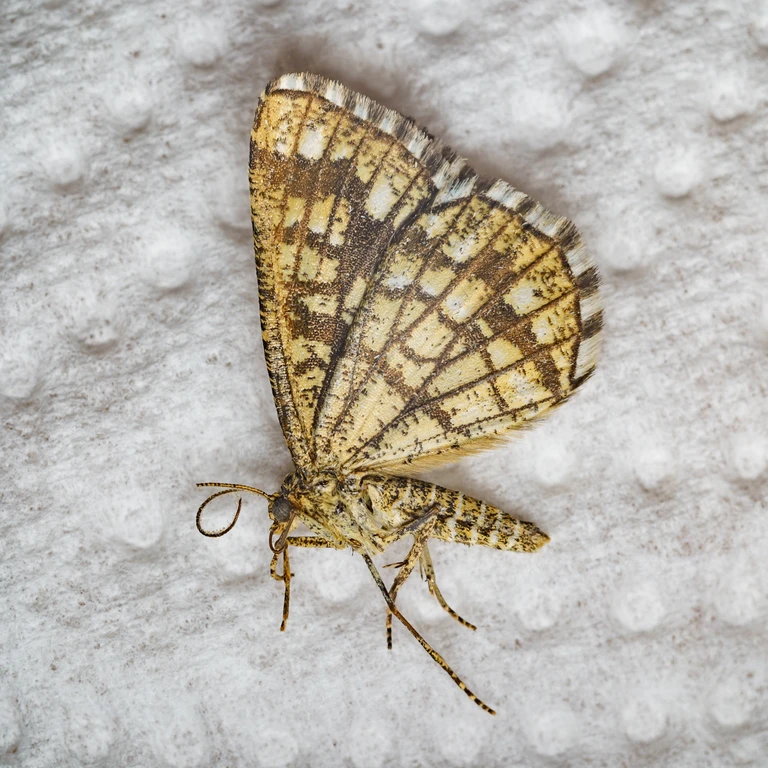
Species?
Chiasmia clathrata
